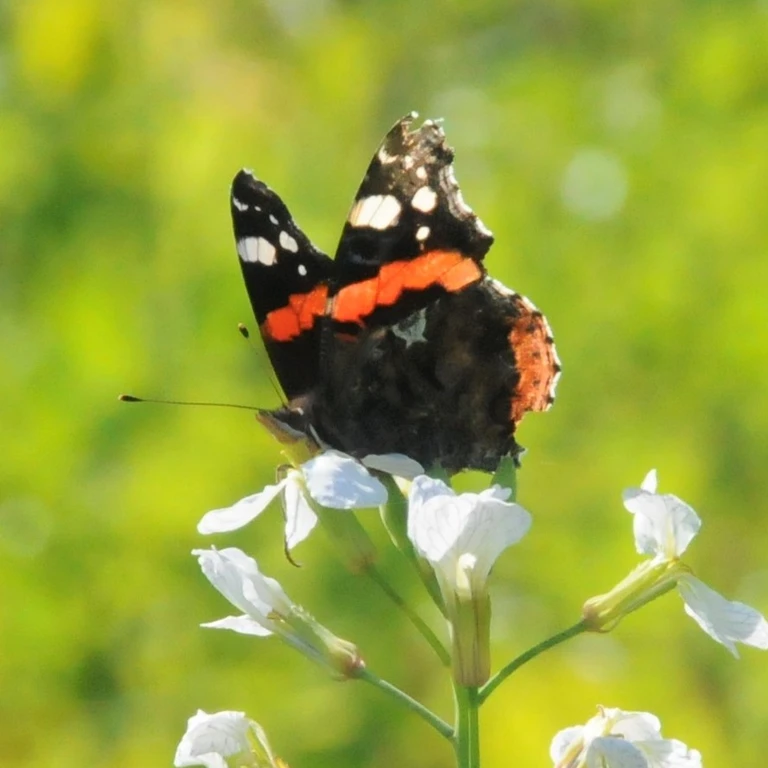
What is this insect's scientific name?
Vanessa atalanta
